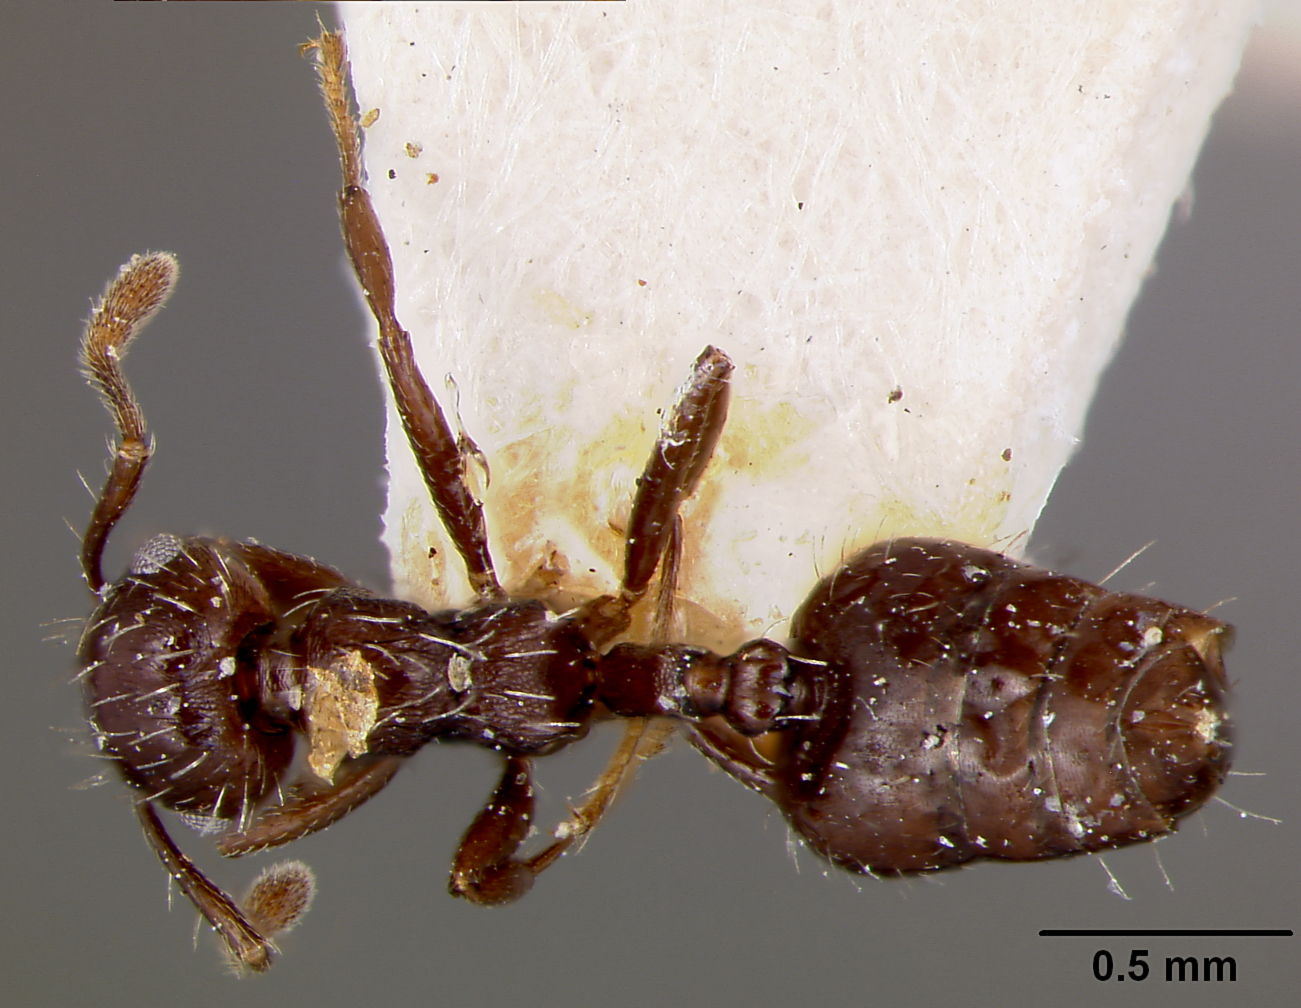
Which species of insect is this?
Crematogaster sulcata
